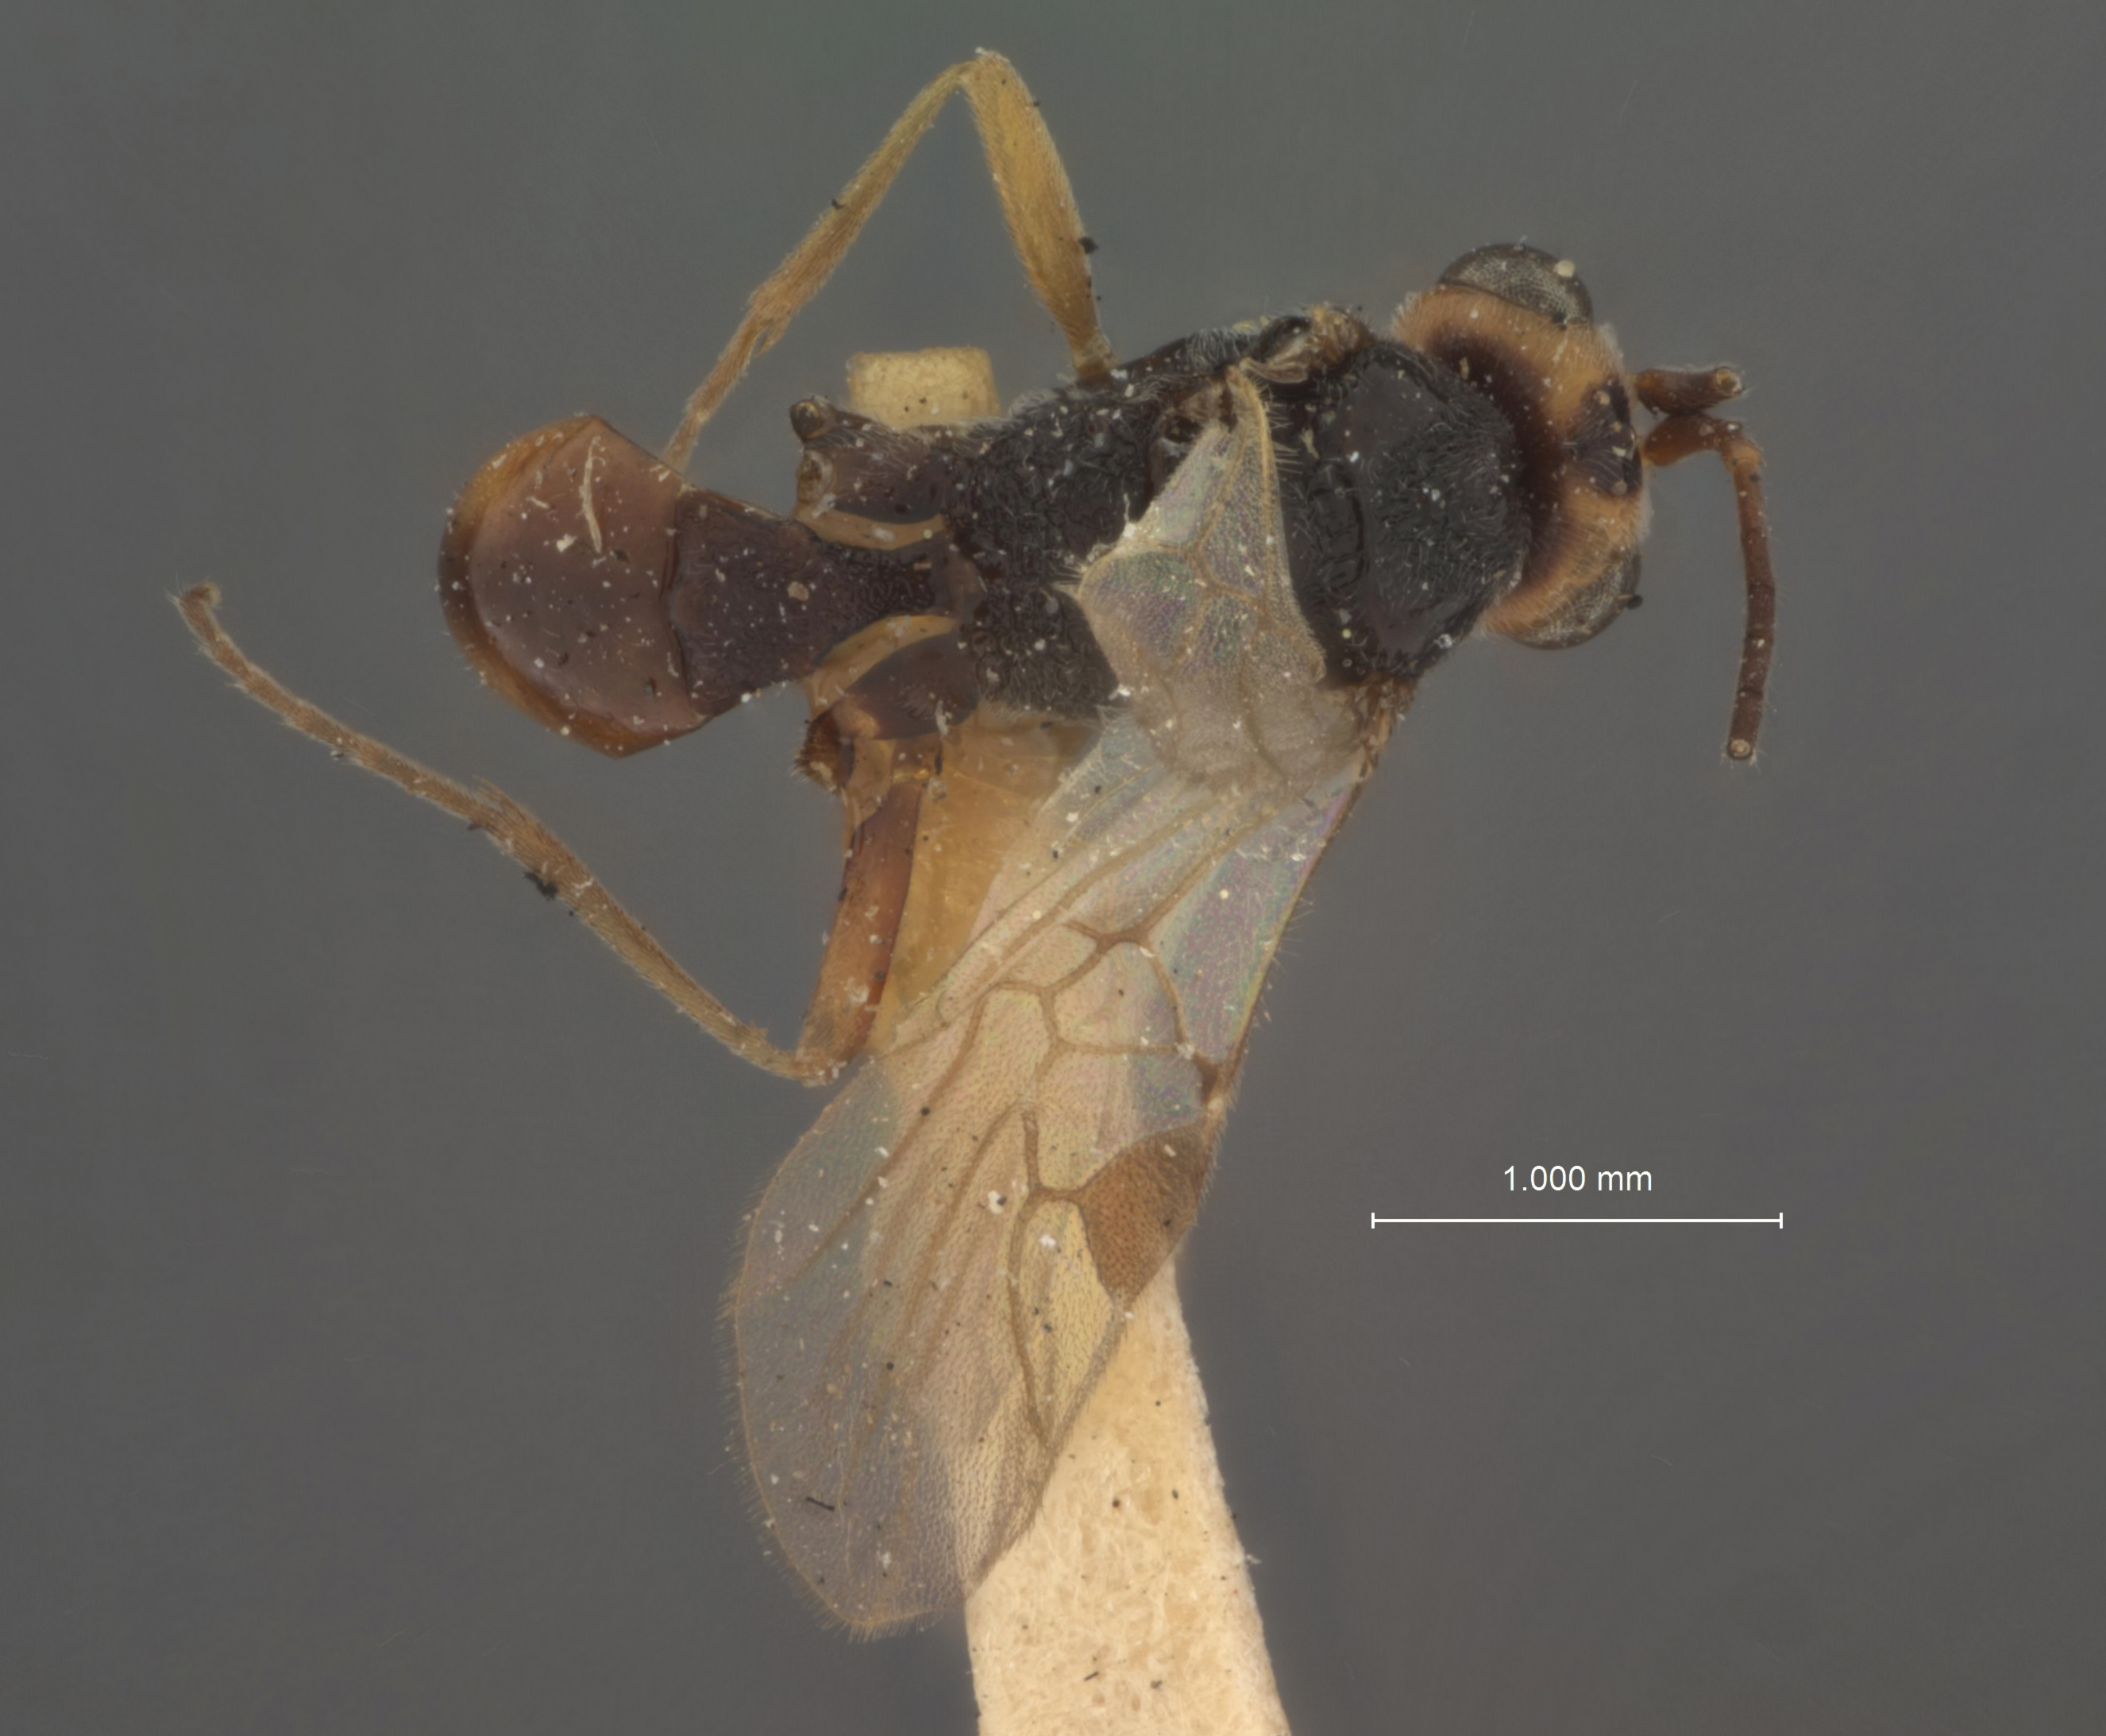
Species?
Centistes americanus
